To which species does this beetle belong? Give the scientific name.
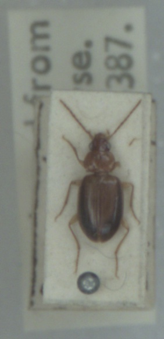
Ocys harpaloides
